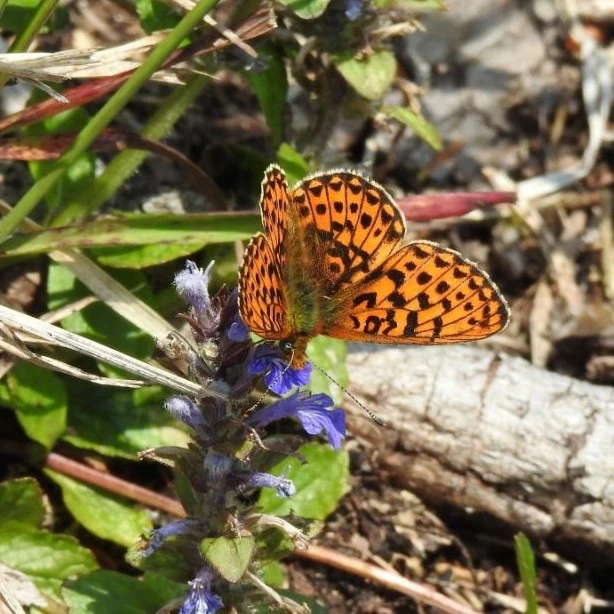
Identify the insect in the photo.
Boloria euphrosyne (also Clossiana euphrosyne)
